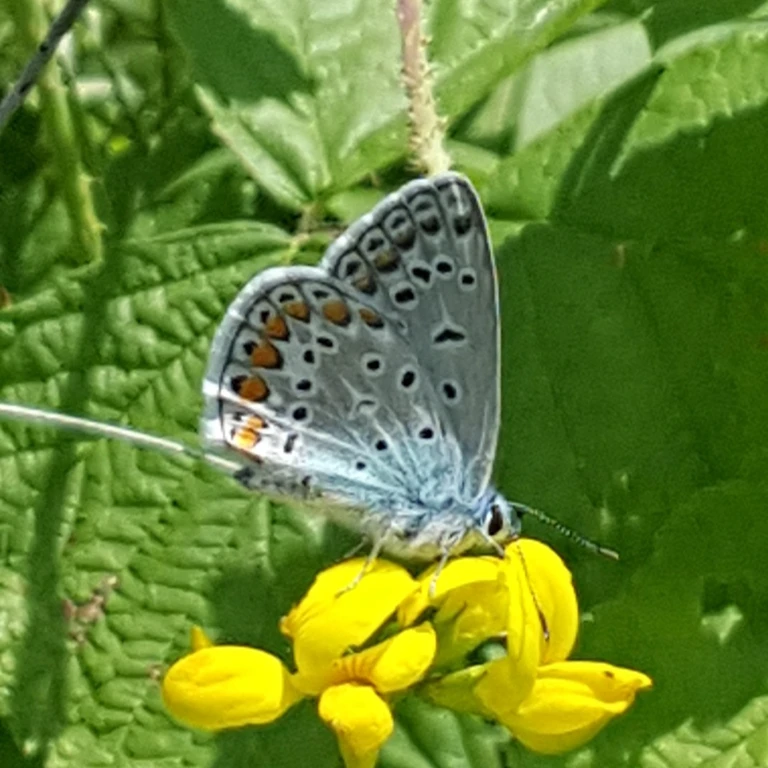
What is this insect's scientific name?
Polyommatus icarus
